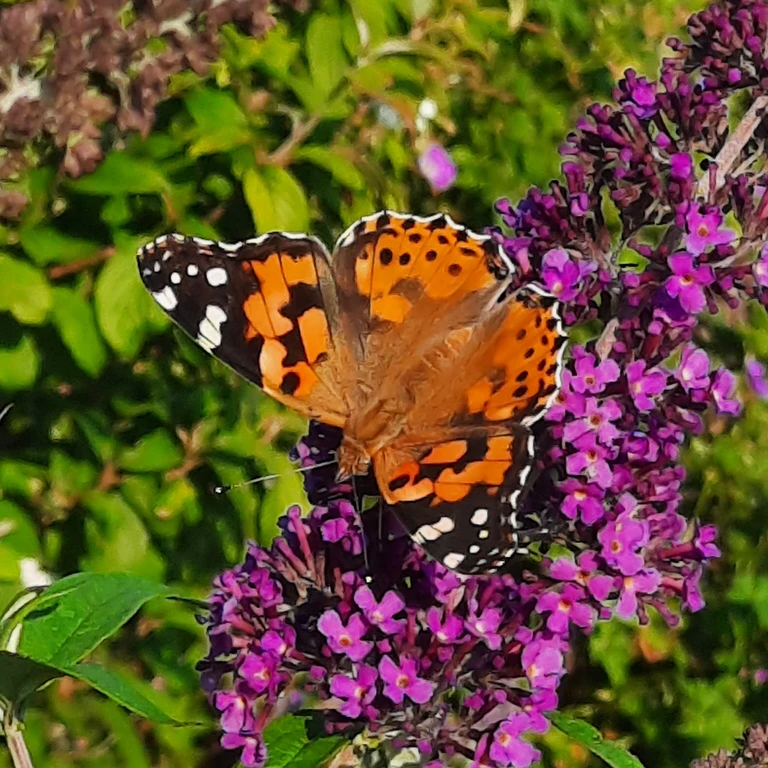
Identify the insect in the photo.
Vanessa cardui
